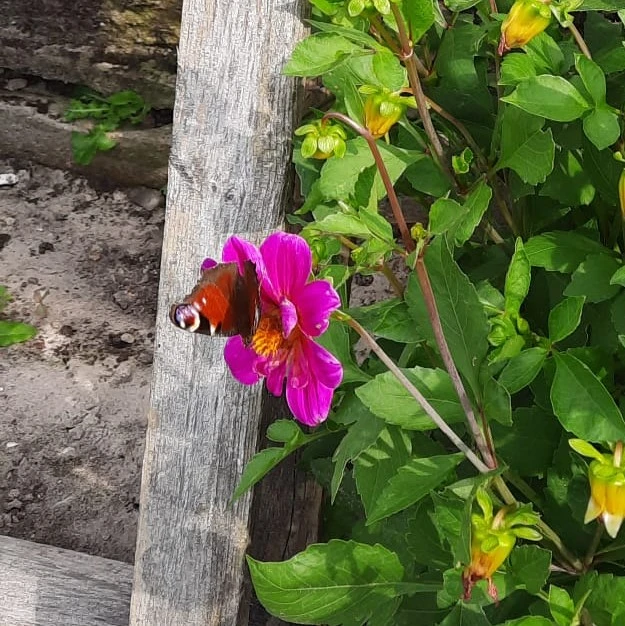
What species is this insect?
Aglais io
